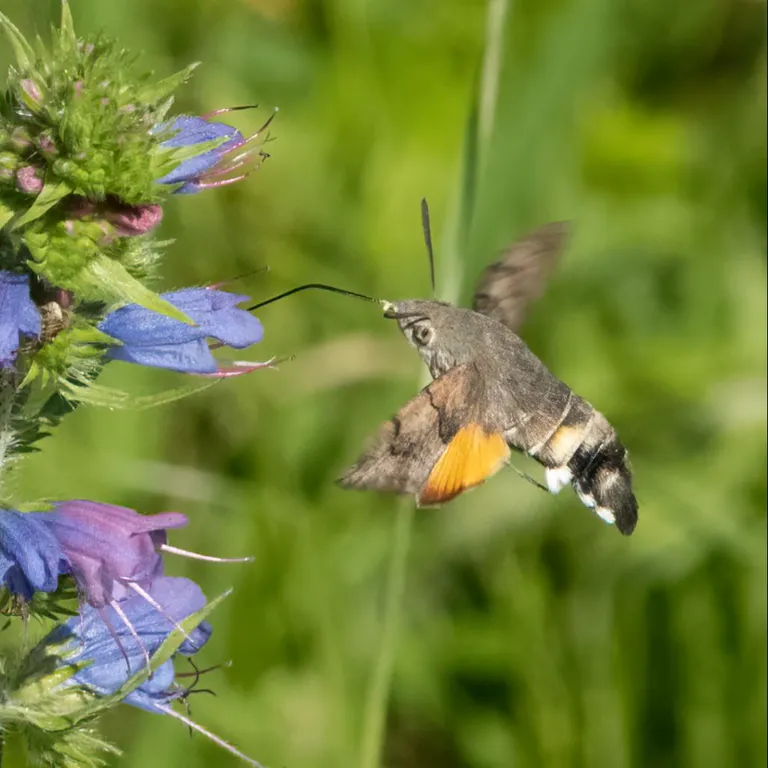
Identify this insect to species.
Macroglossum stellatarum
